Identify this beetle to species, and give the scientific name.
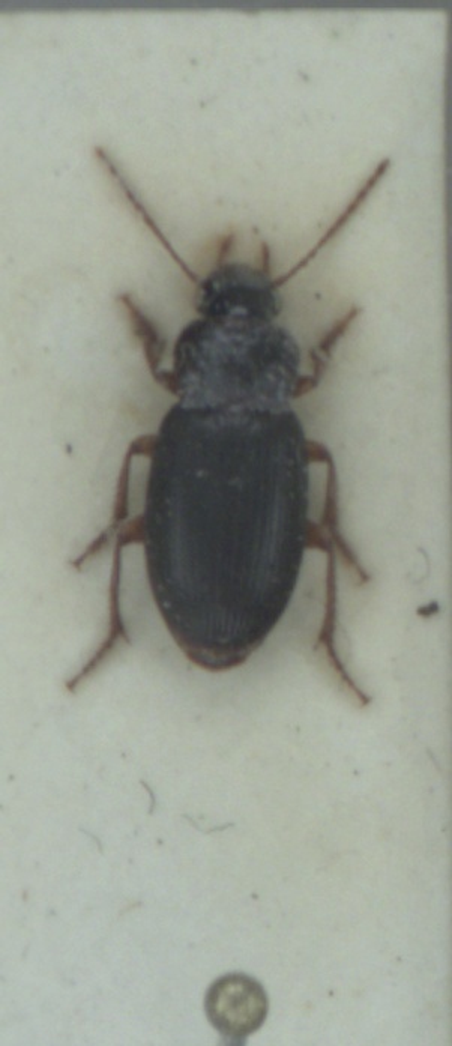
Ophonus rufibarbis
